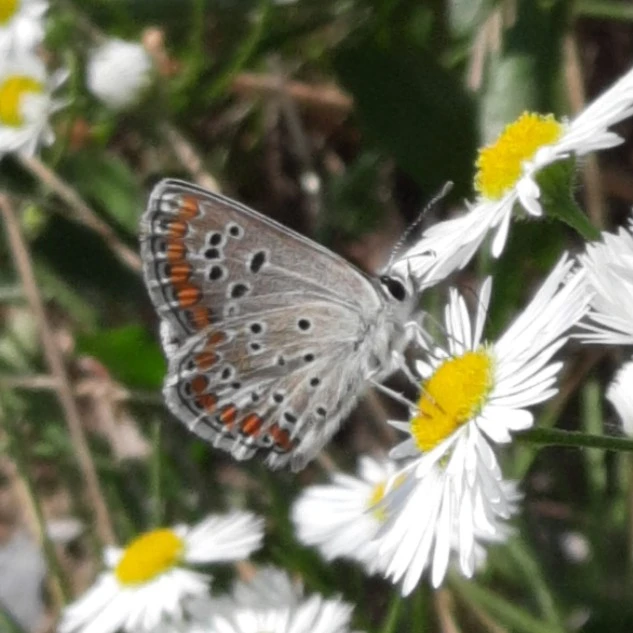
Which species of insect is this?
Aricia agestis/artaxerxes
